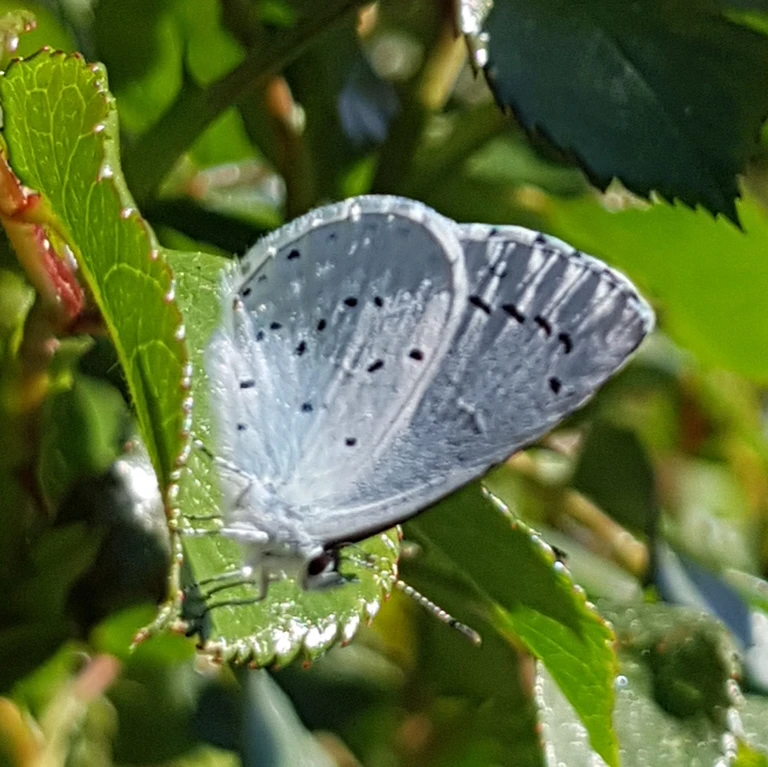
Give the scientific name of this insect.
Celastrina argiolus
